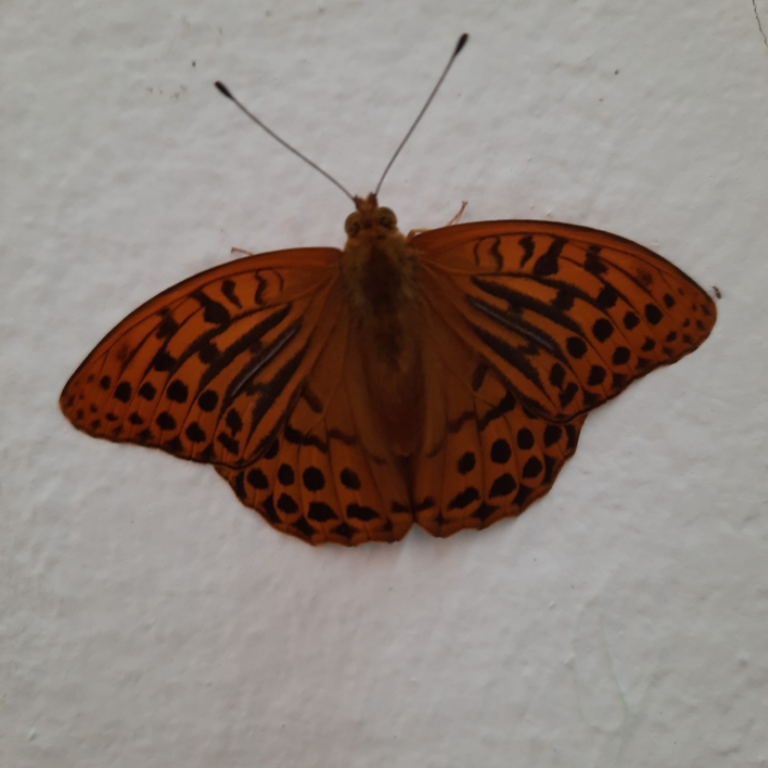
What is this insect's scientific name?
Argynnis paphia
